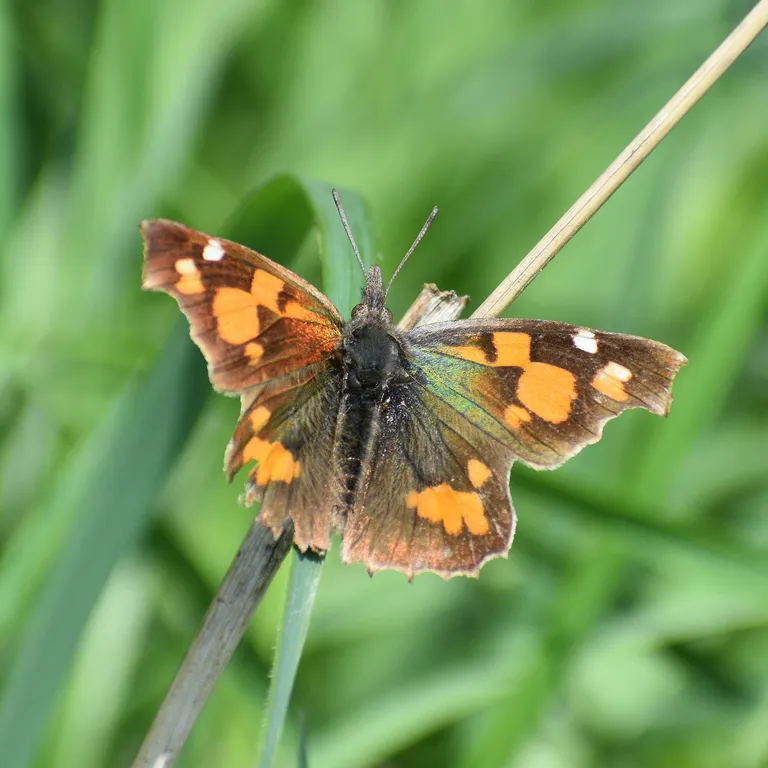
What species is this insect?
Libythea celtis
